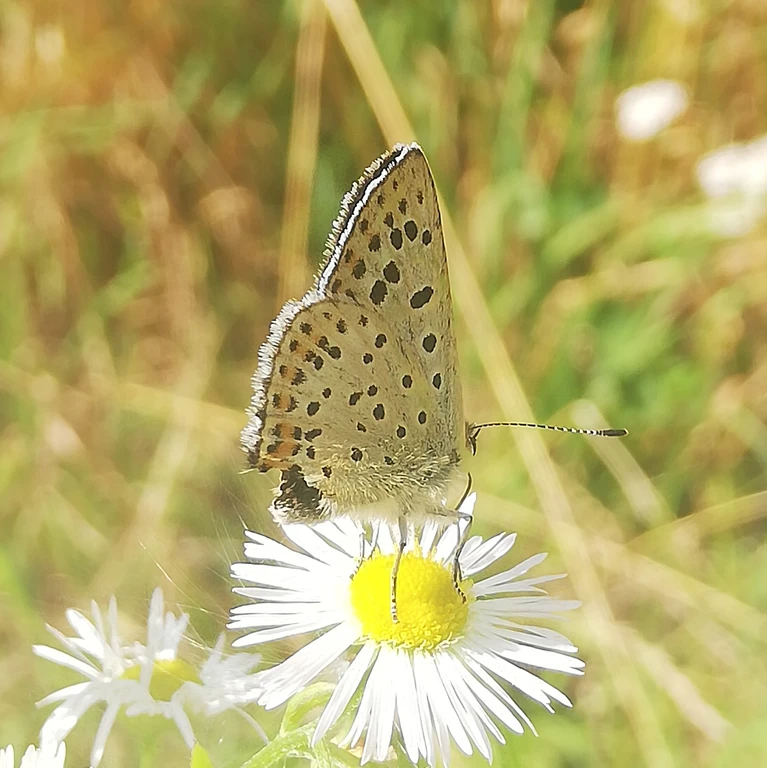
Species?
Lycaena tityrus (also Loweia tityrus)
